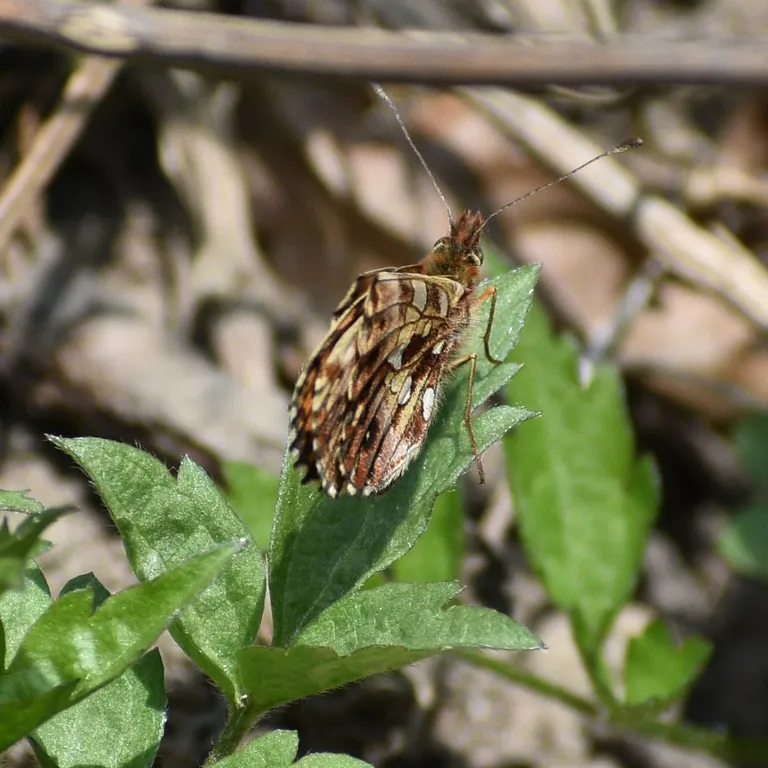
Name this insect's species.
Boloria dia
